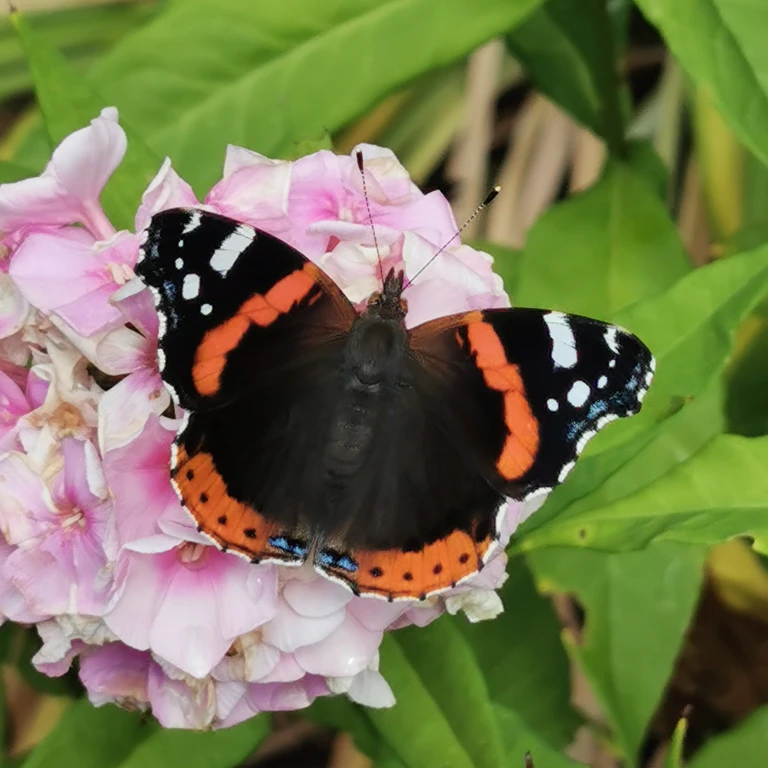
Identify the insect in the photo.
Vanessa atalanta
